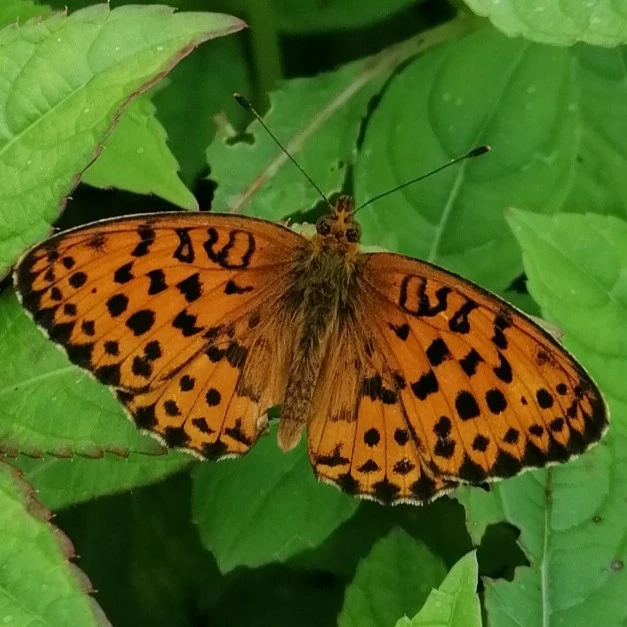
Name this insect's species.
Brenthis daphne
